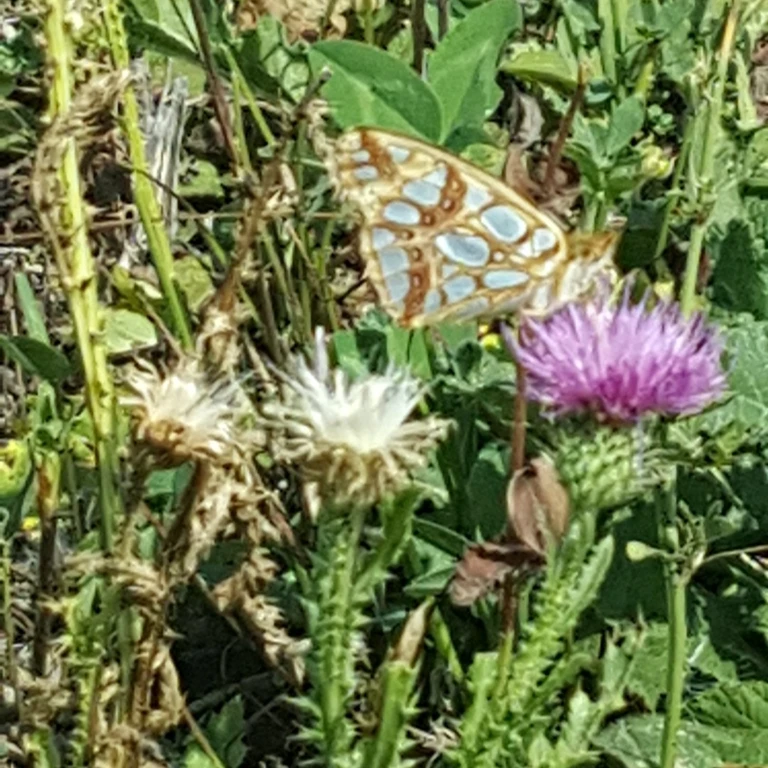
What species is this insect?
Issoria lathonia
